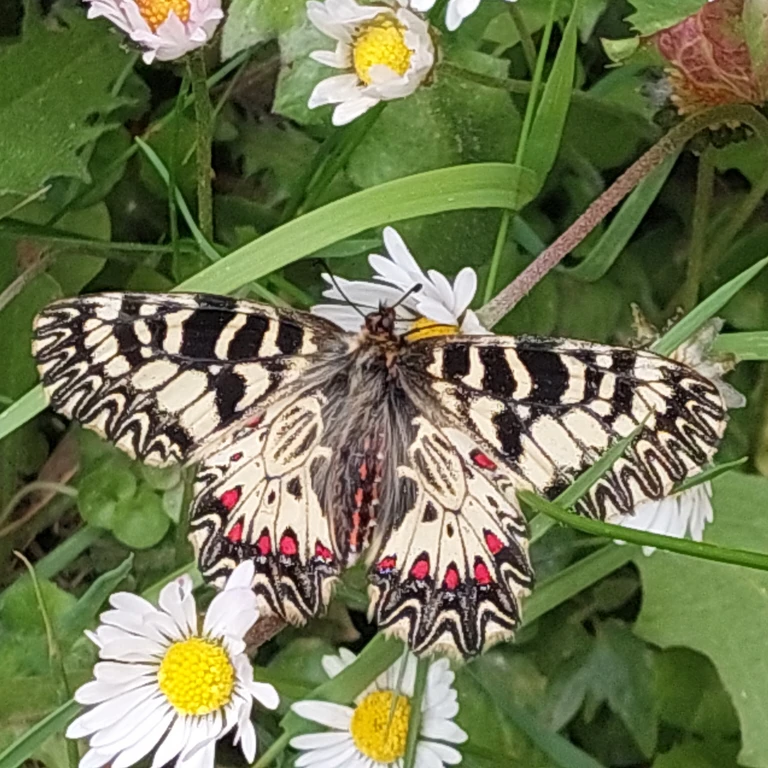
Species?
Zerynthia polyxena
